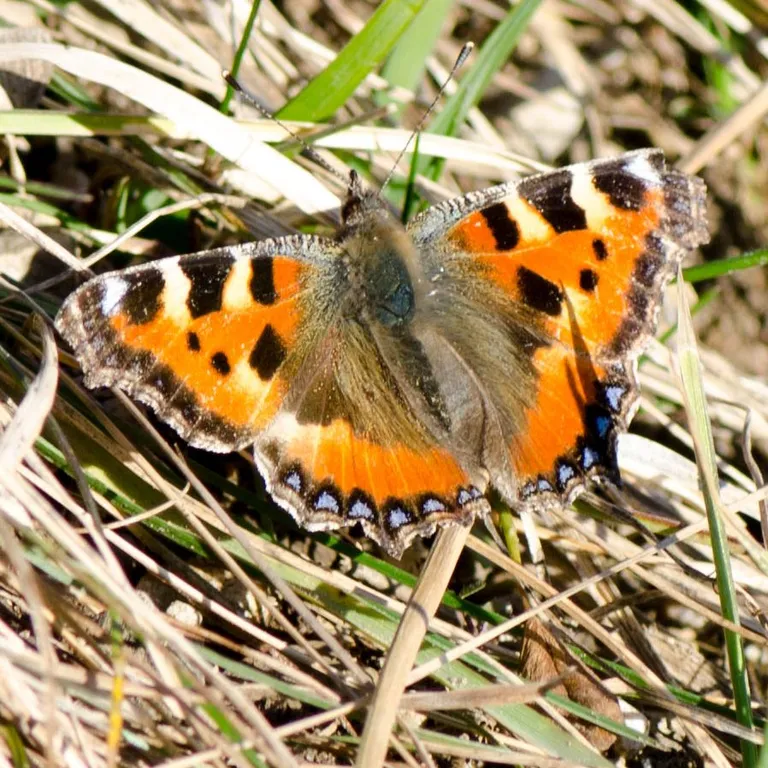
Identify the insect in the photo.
Aglais urticae
